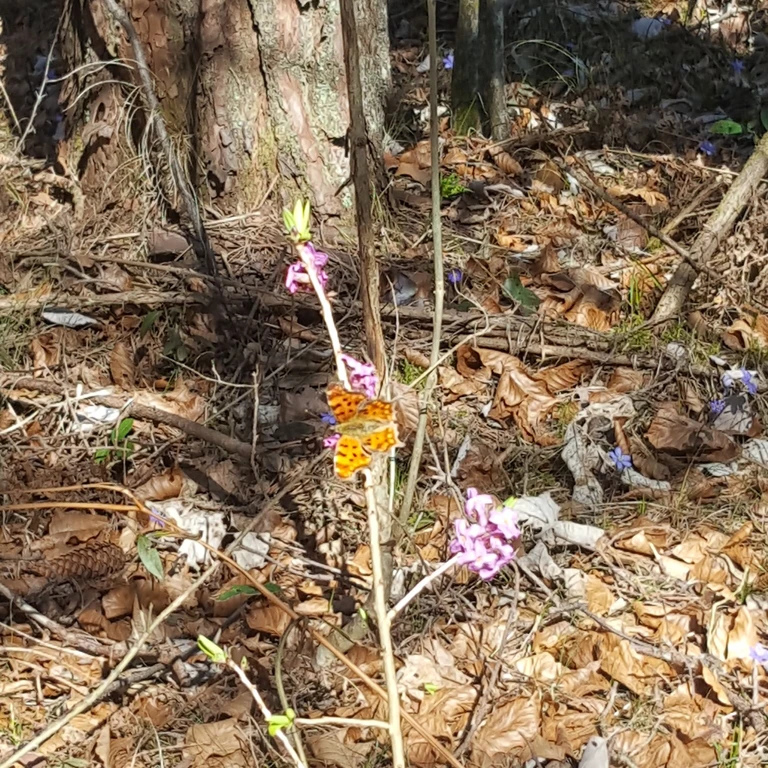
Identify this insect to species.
Polygonia c-album
